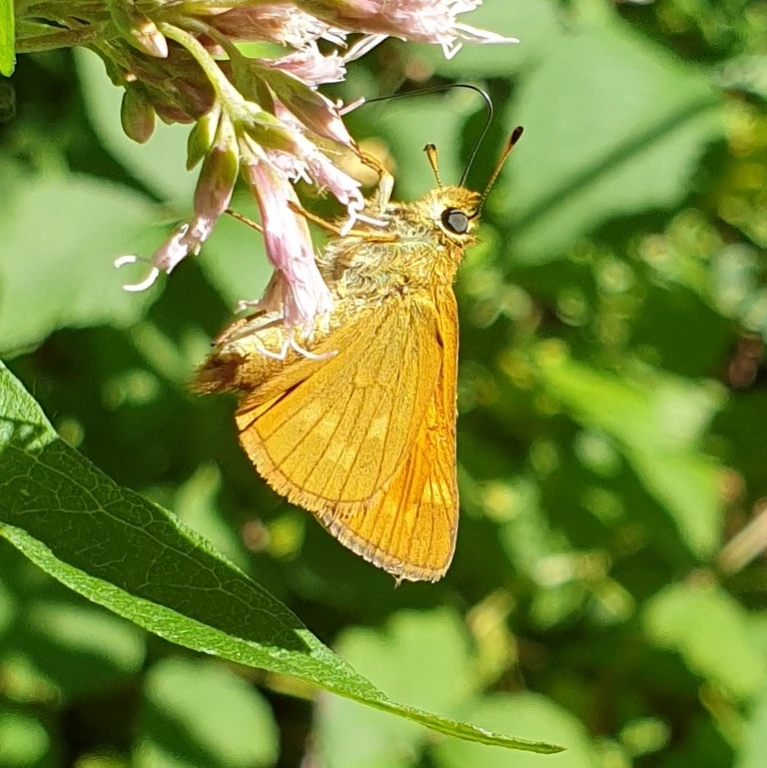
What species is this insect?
Ochlodes sylvanus (also Ochlodes venata)
